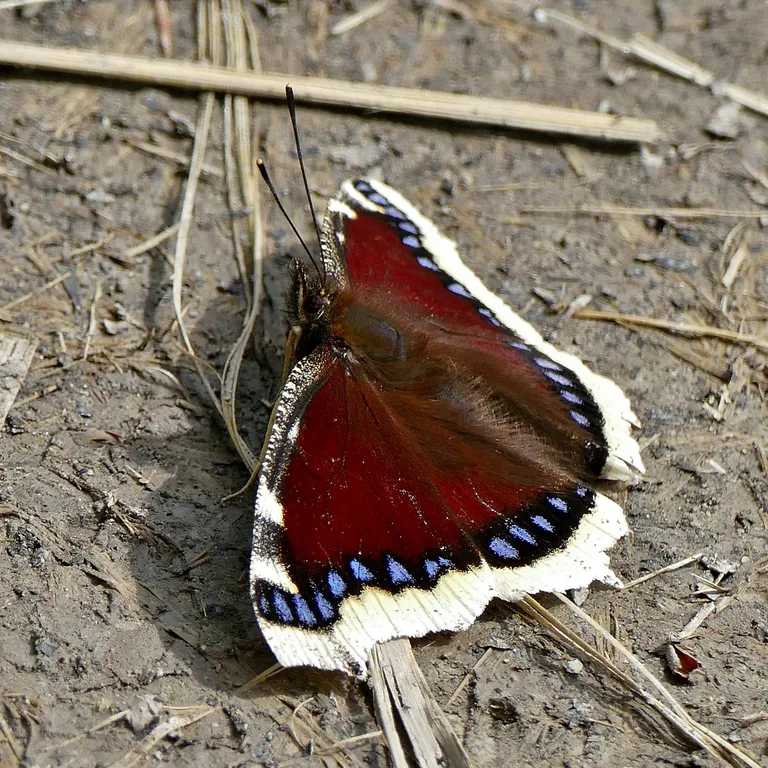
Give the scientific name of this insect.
Nymphalis antiopa
